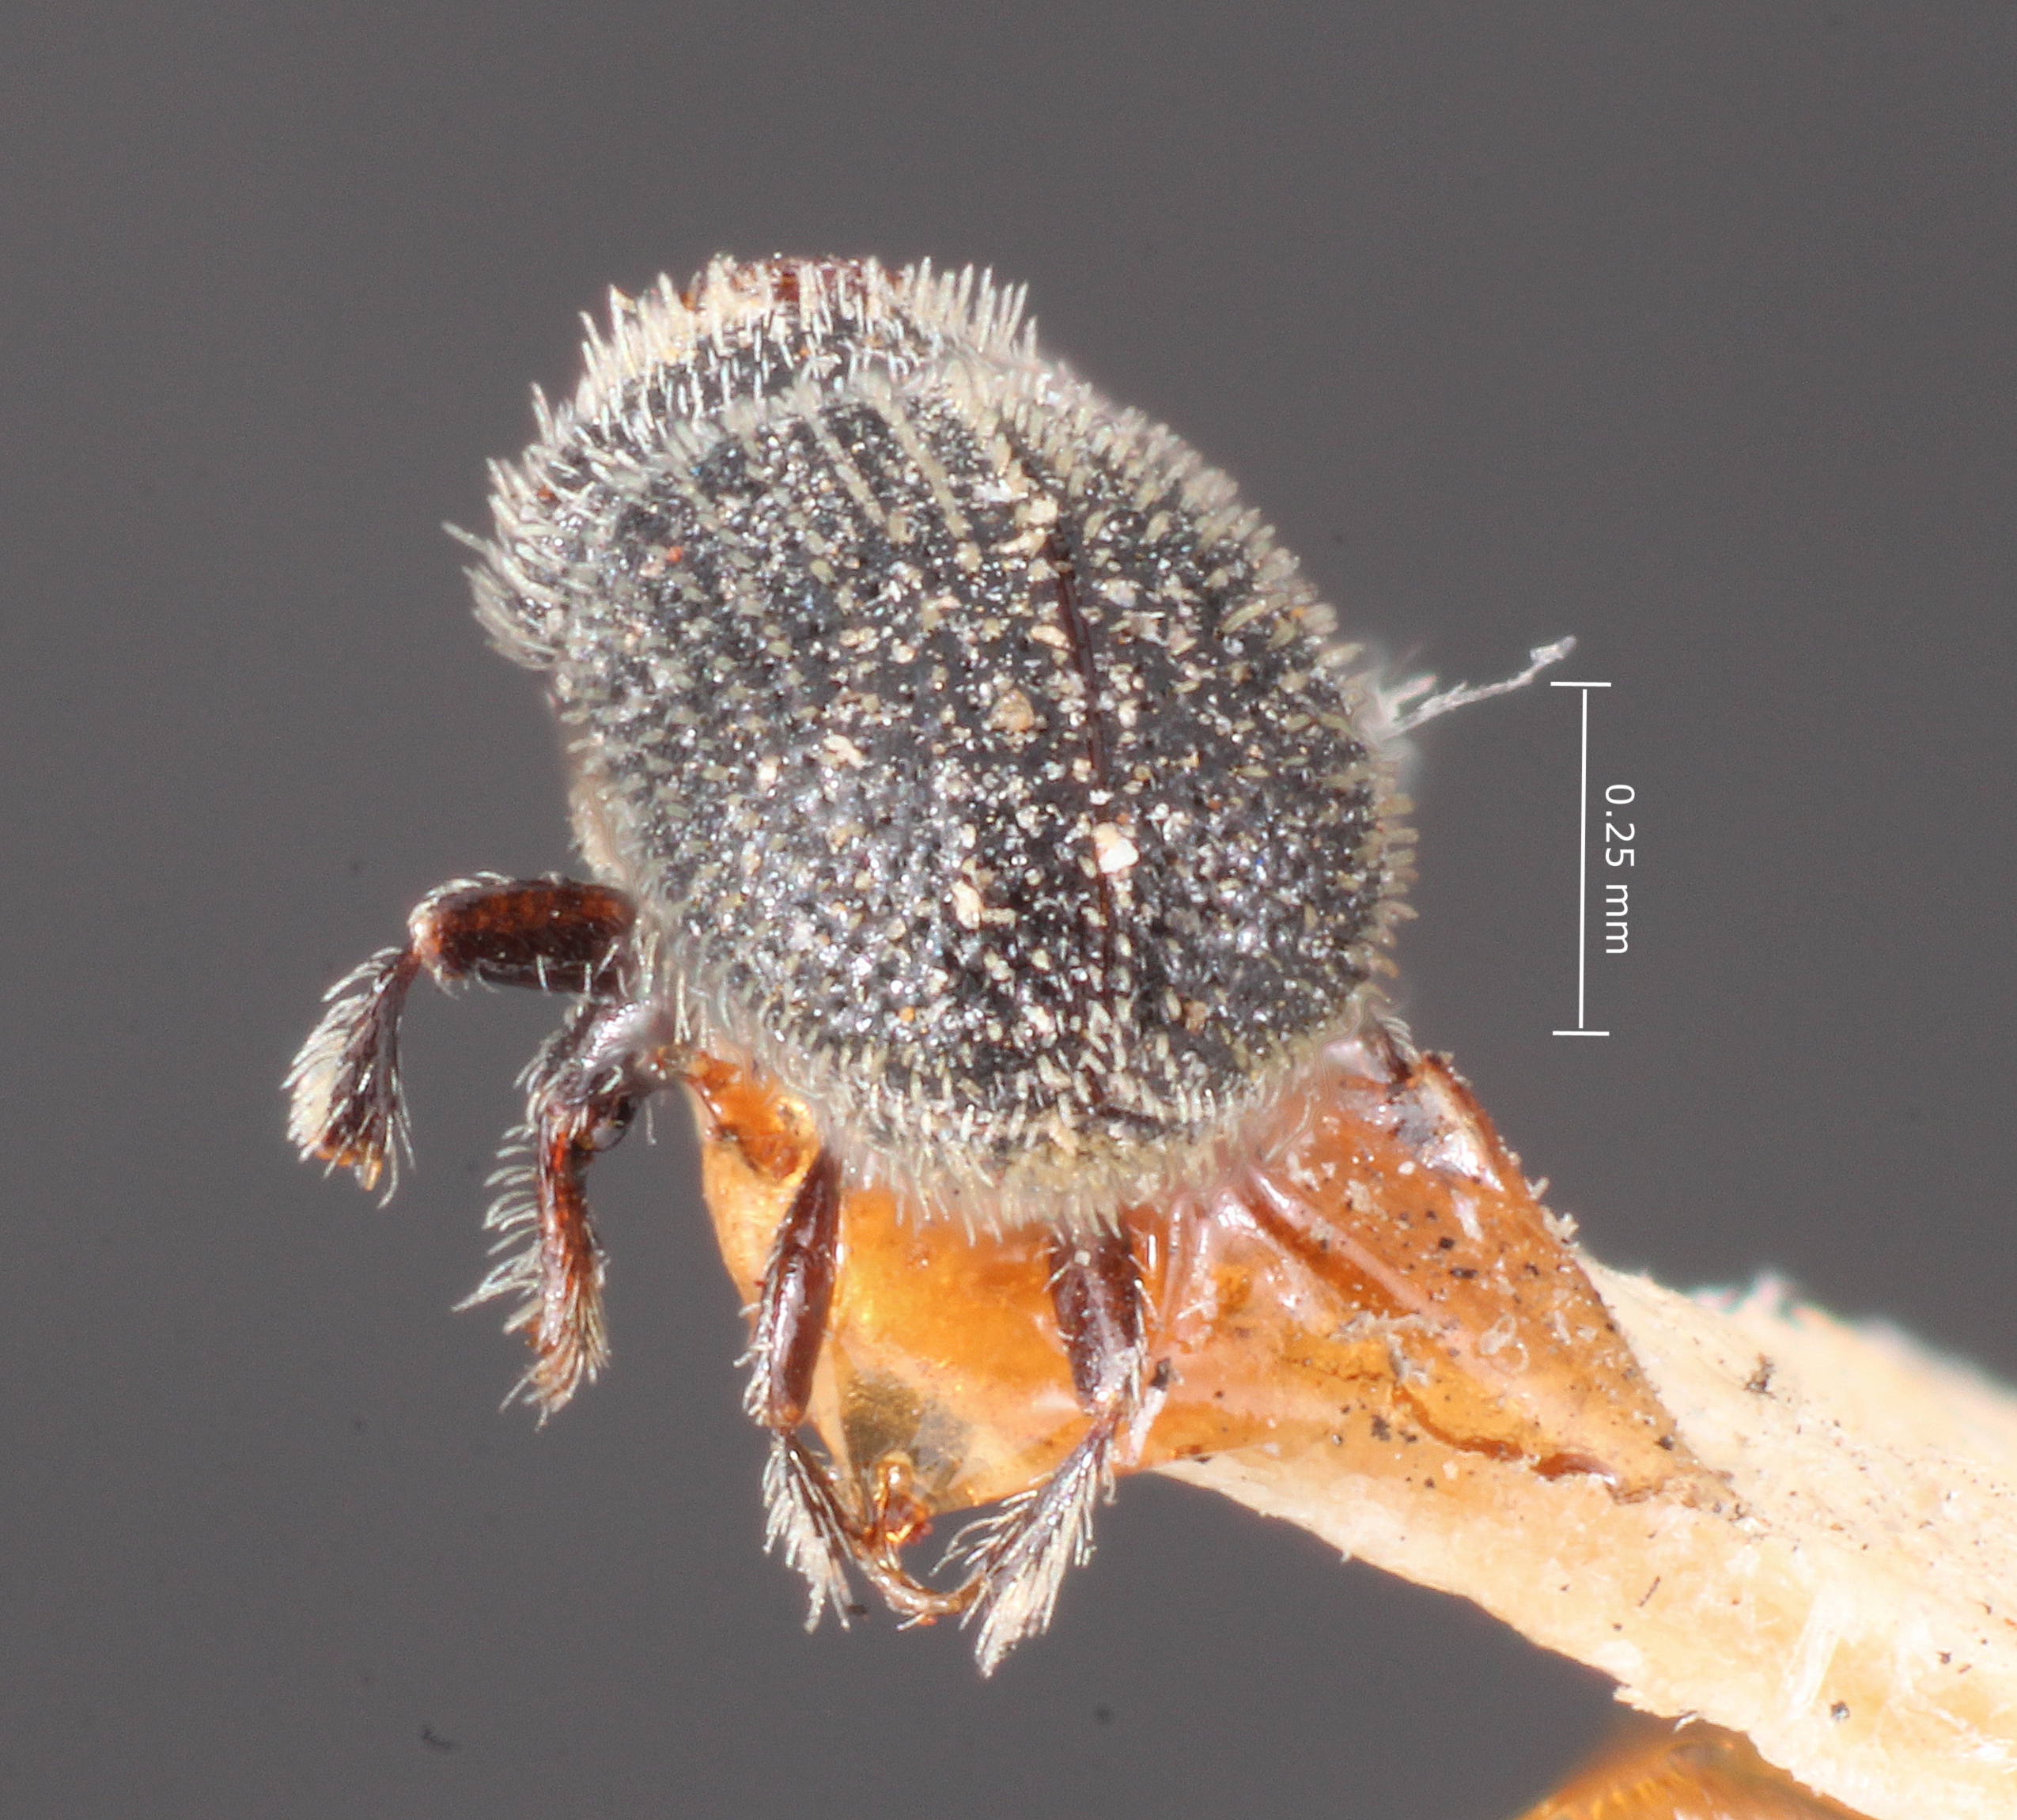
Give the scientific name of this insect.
Pseudothysanoes hopkinsi
